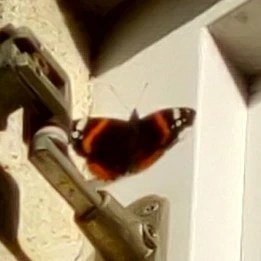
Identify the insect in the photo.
Vanessa atalanta
